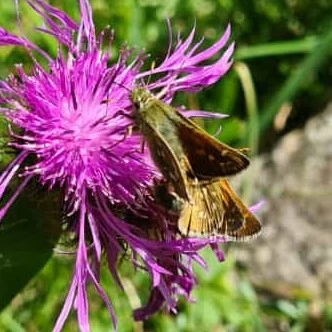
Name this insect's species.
Hesperia comma
